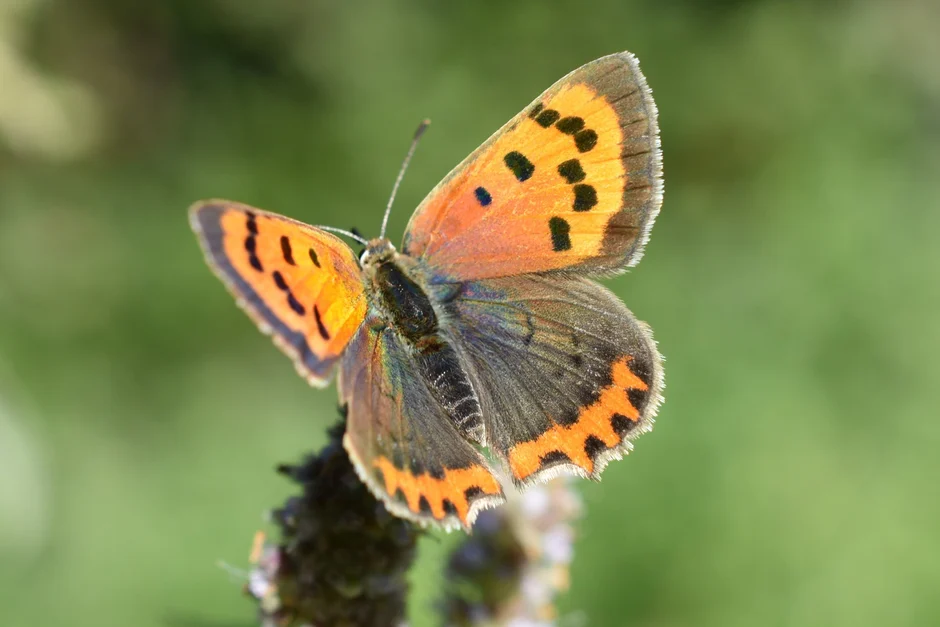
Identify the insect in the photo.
Lycaena phlaeas
